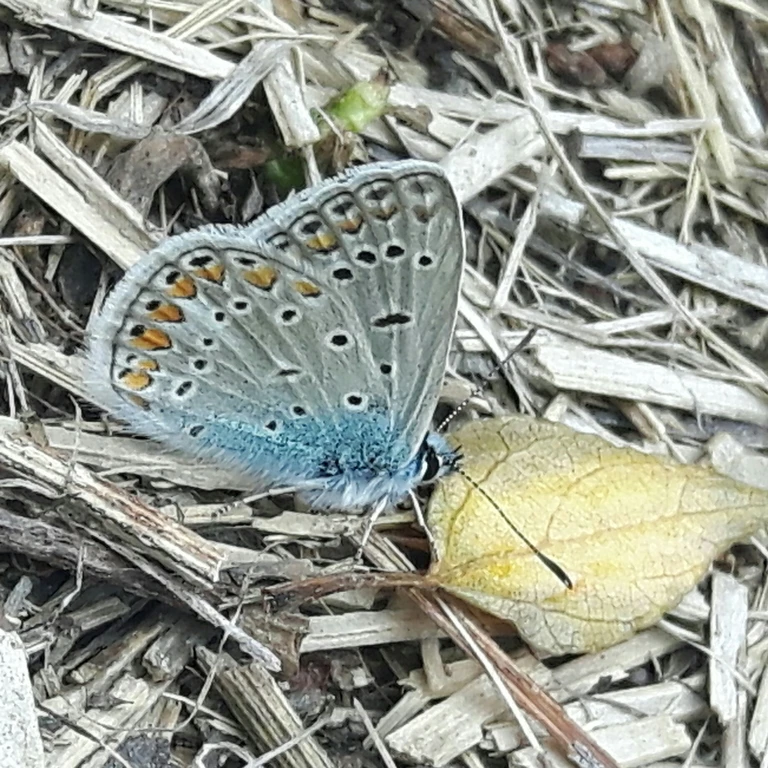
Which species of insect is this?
Polyommatus icarus
